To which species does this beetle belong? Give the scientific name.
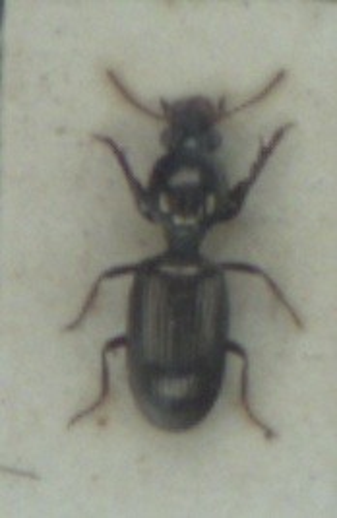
Dyschirius impunctipennis
